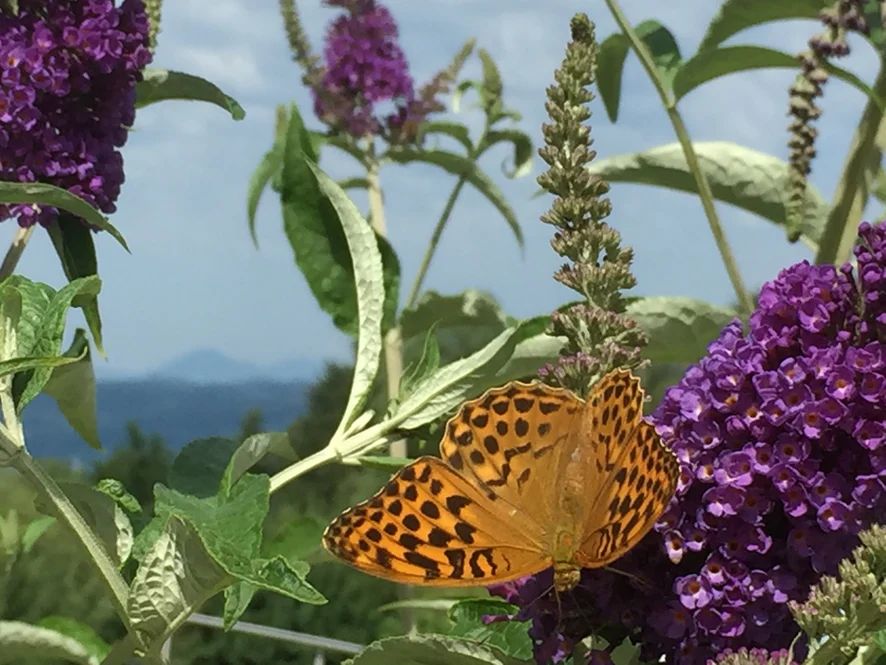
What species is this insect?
Argynnis paphia
